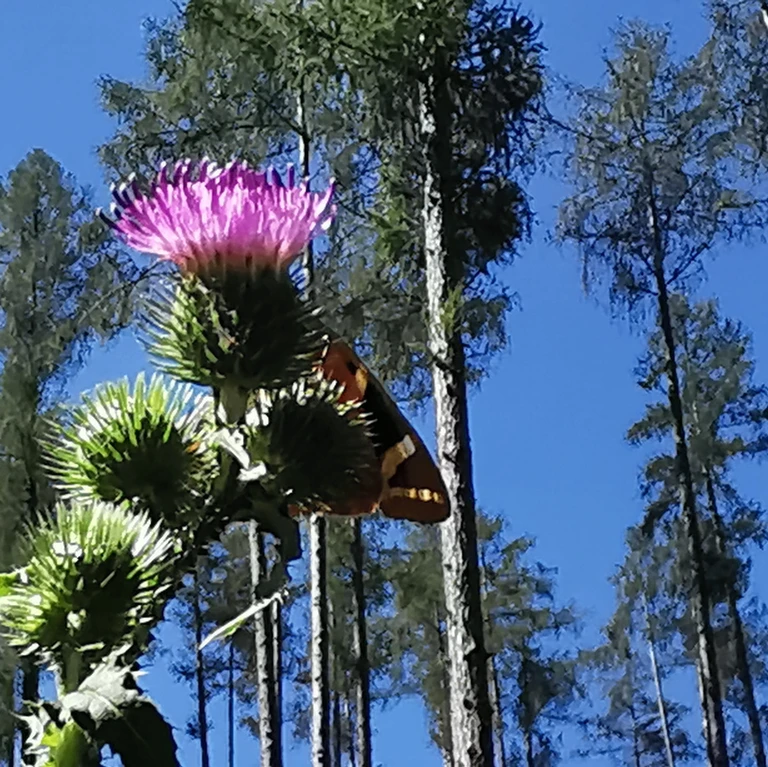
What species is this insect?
Euplagia quadripunctaria
